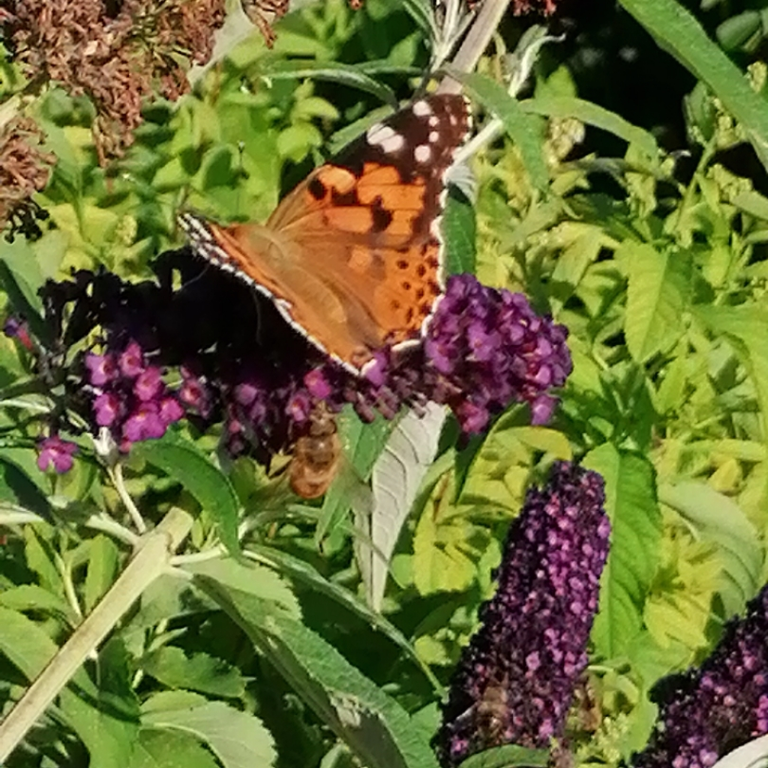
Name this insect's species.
Vanessa cardui
